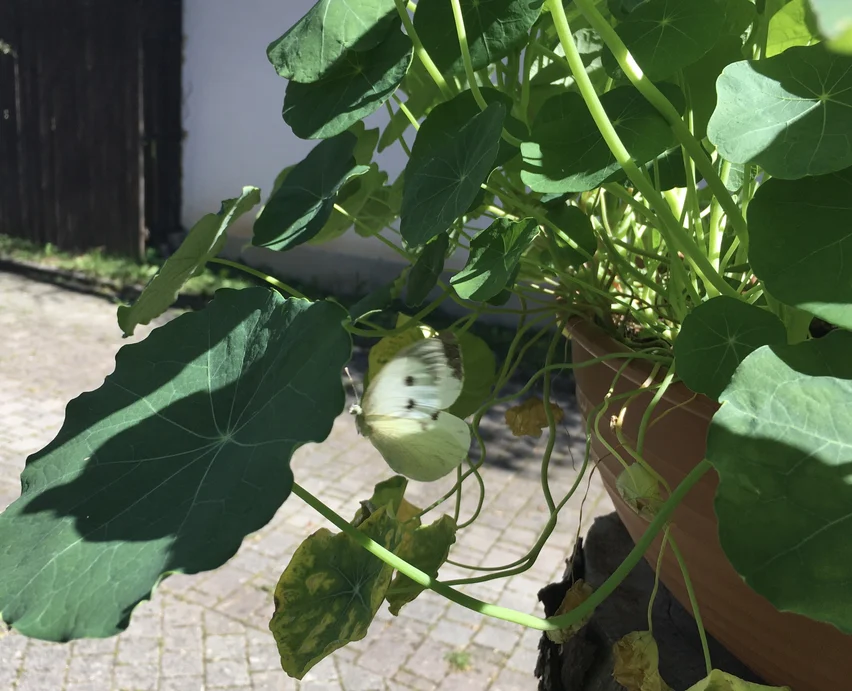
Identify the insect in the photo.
Pieris brassicae
